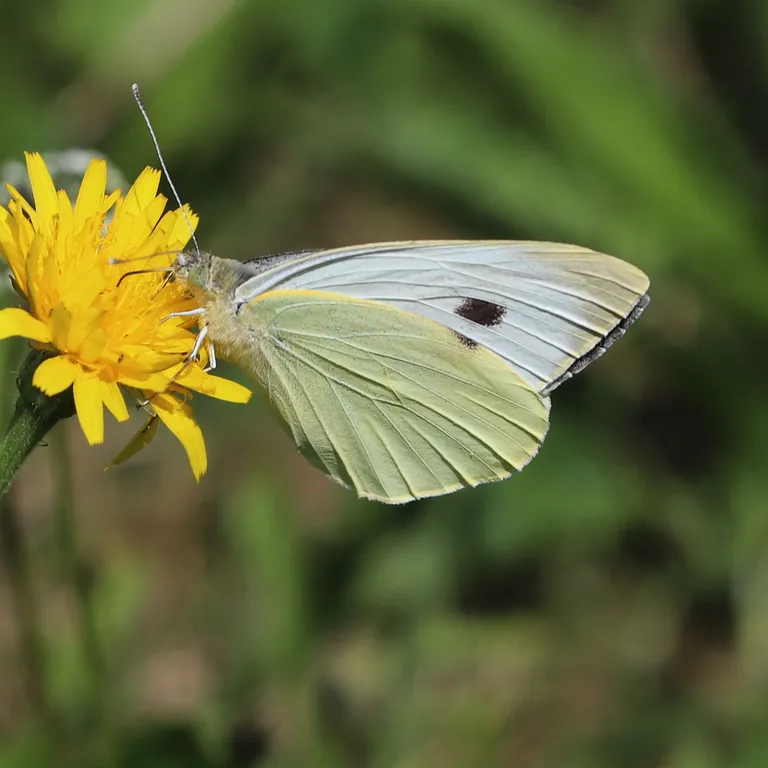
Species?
Pieris brassicae
